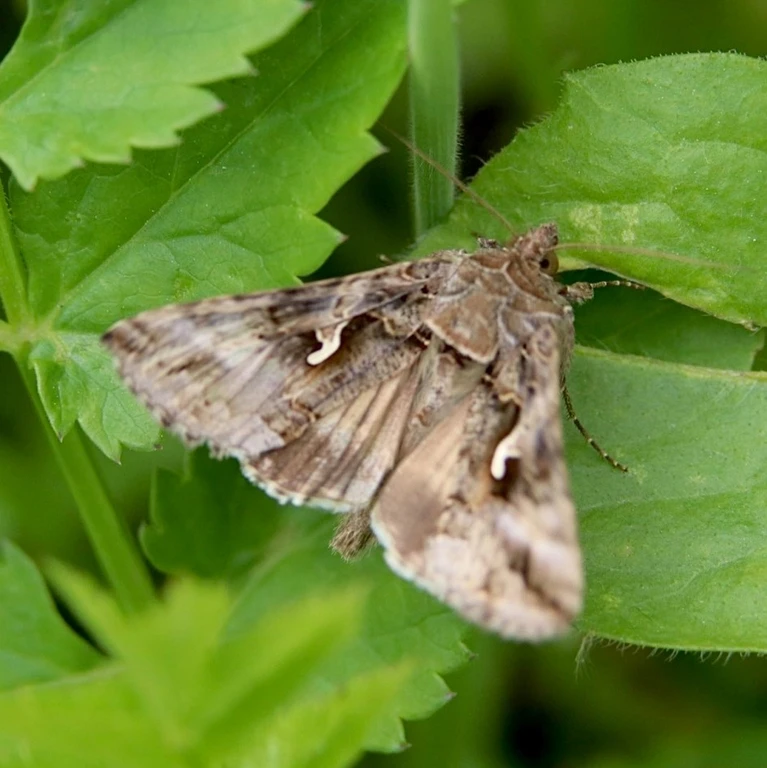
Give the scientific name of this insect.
Autographa gamma
